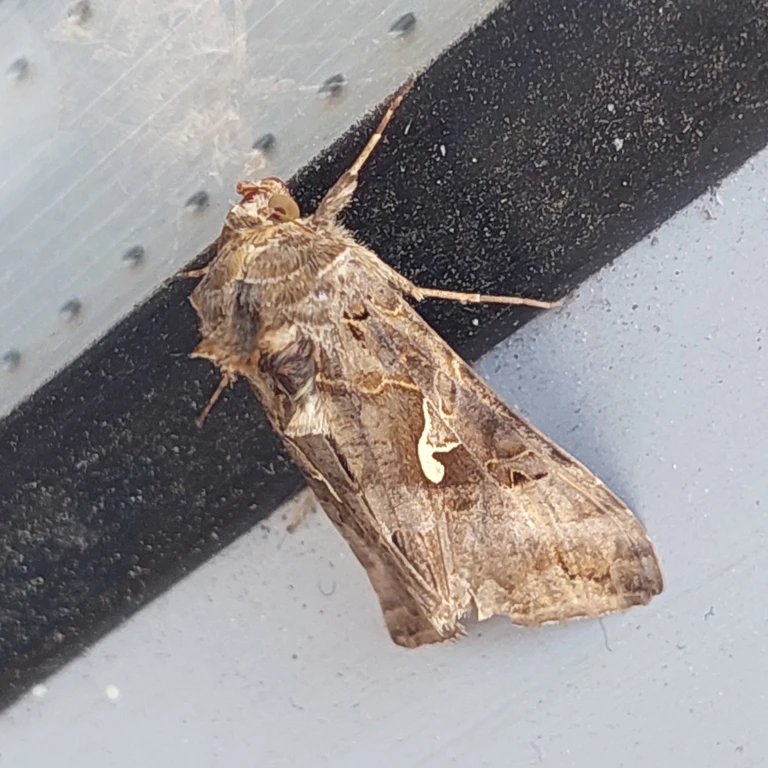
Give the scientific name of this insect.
Autographa gamma
